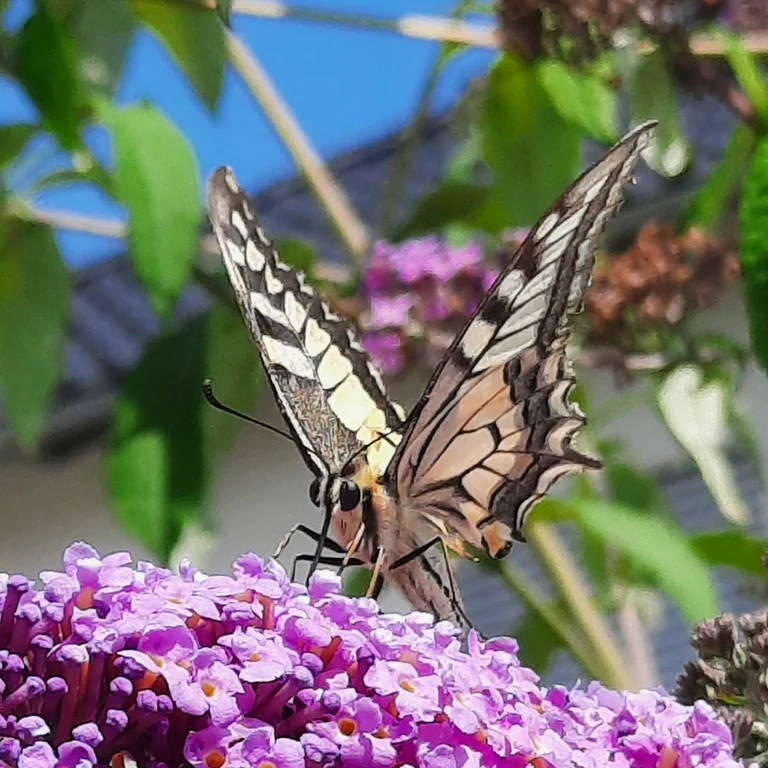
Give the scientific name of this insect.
Papilio machaon
